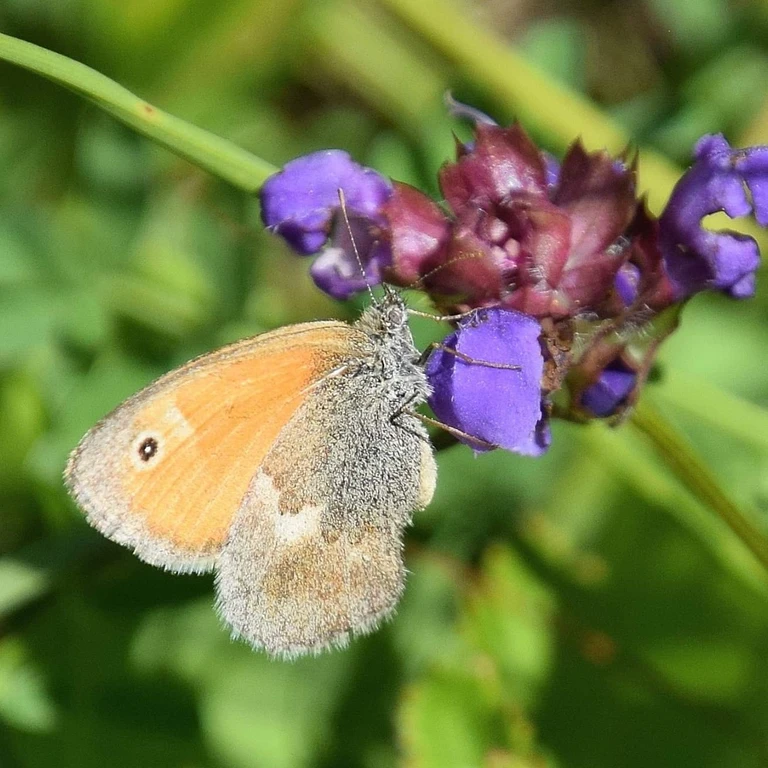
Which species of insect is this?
Coenonympha pamphilus
